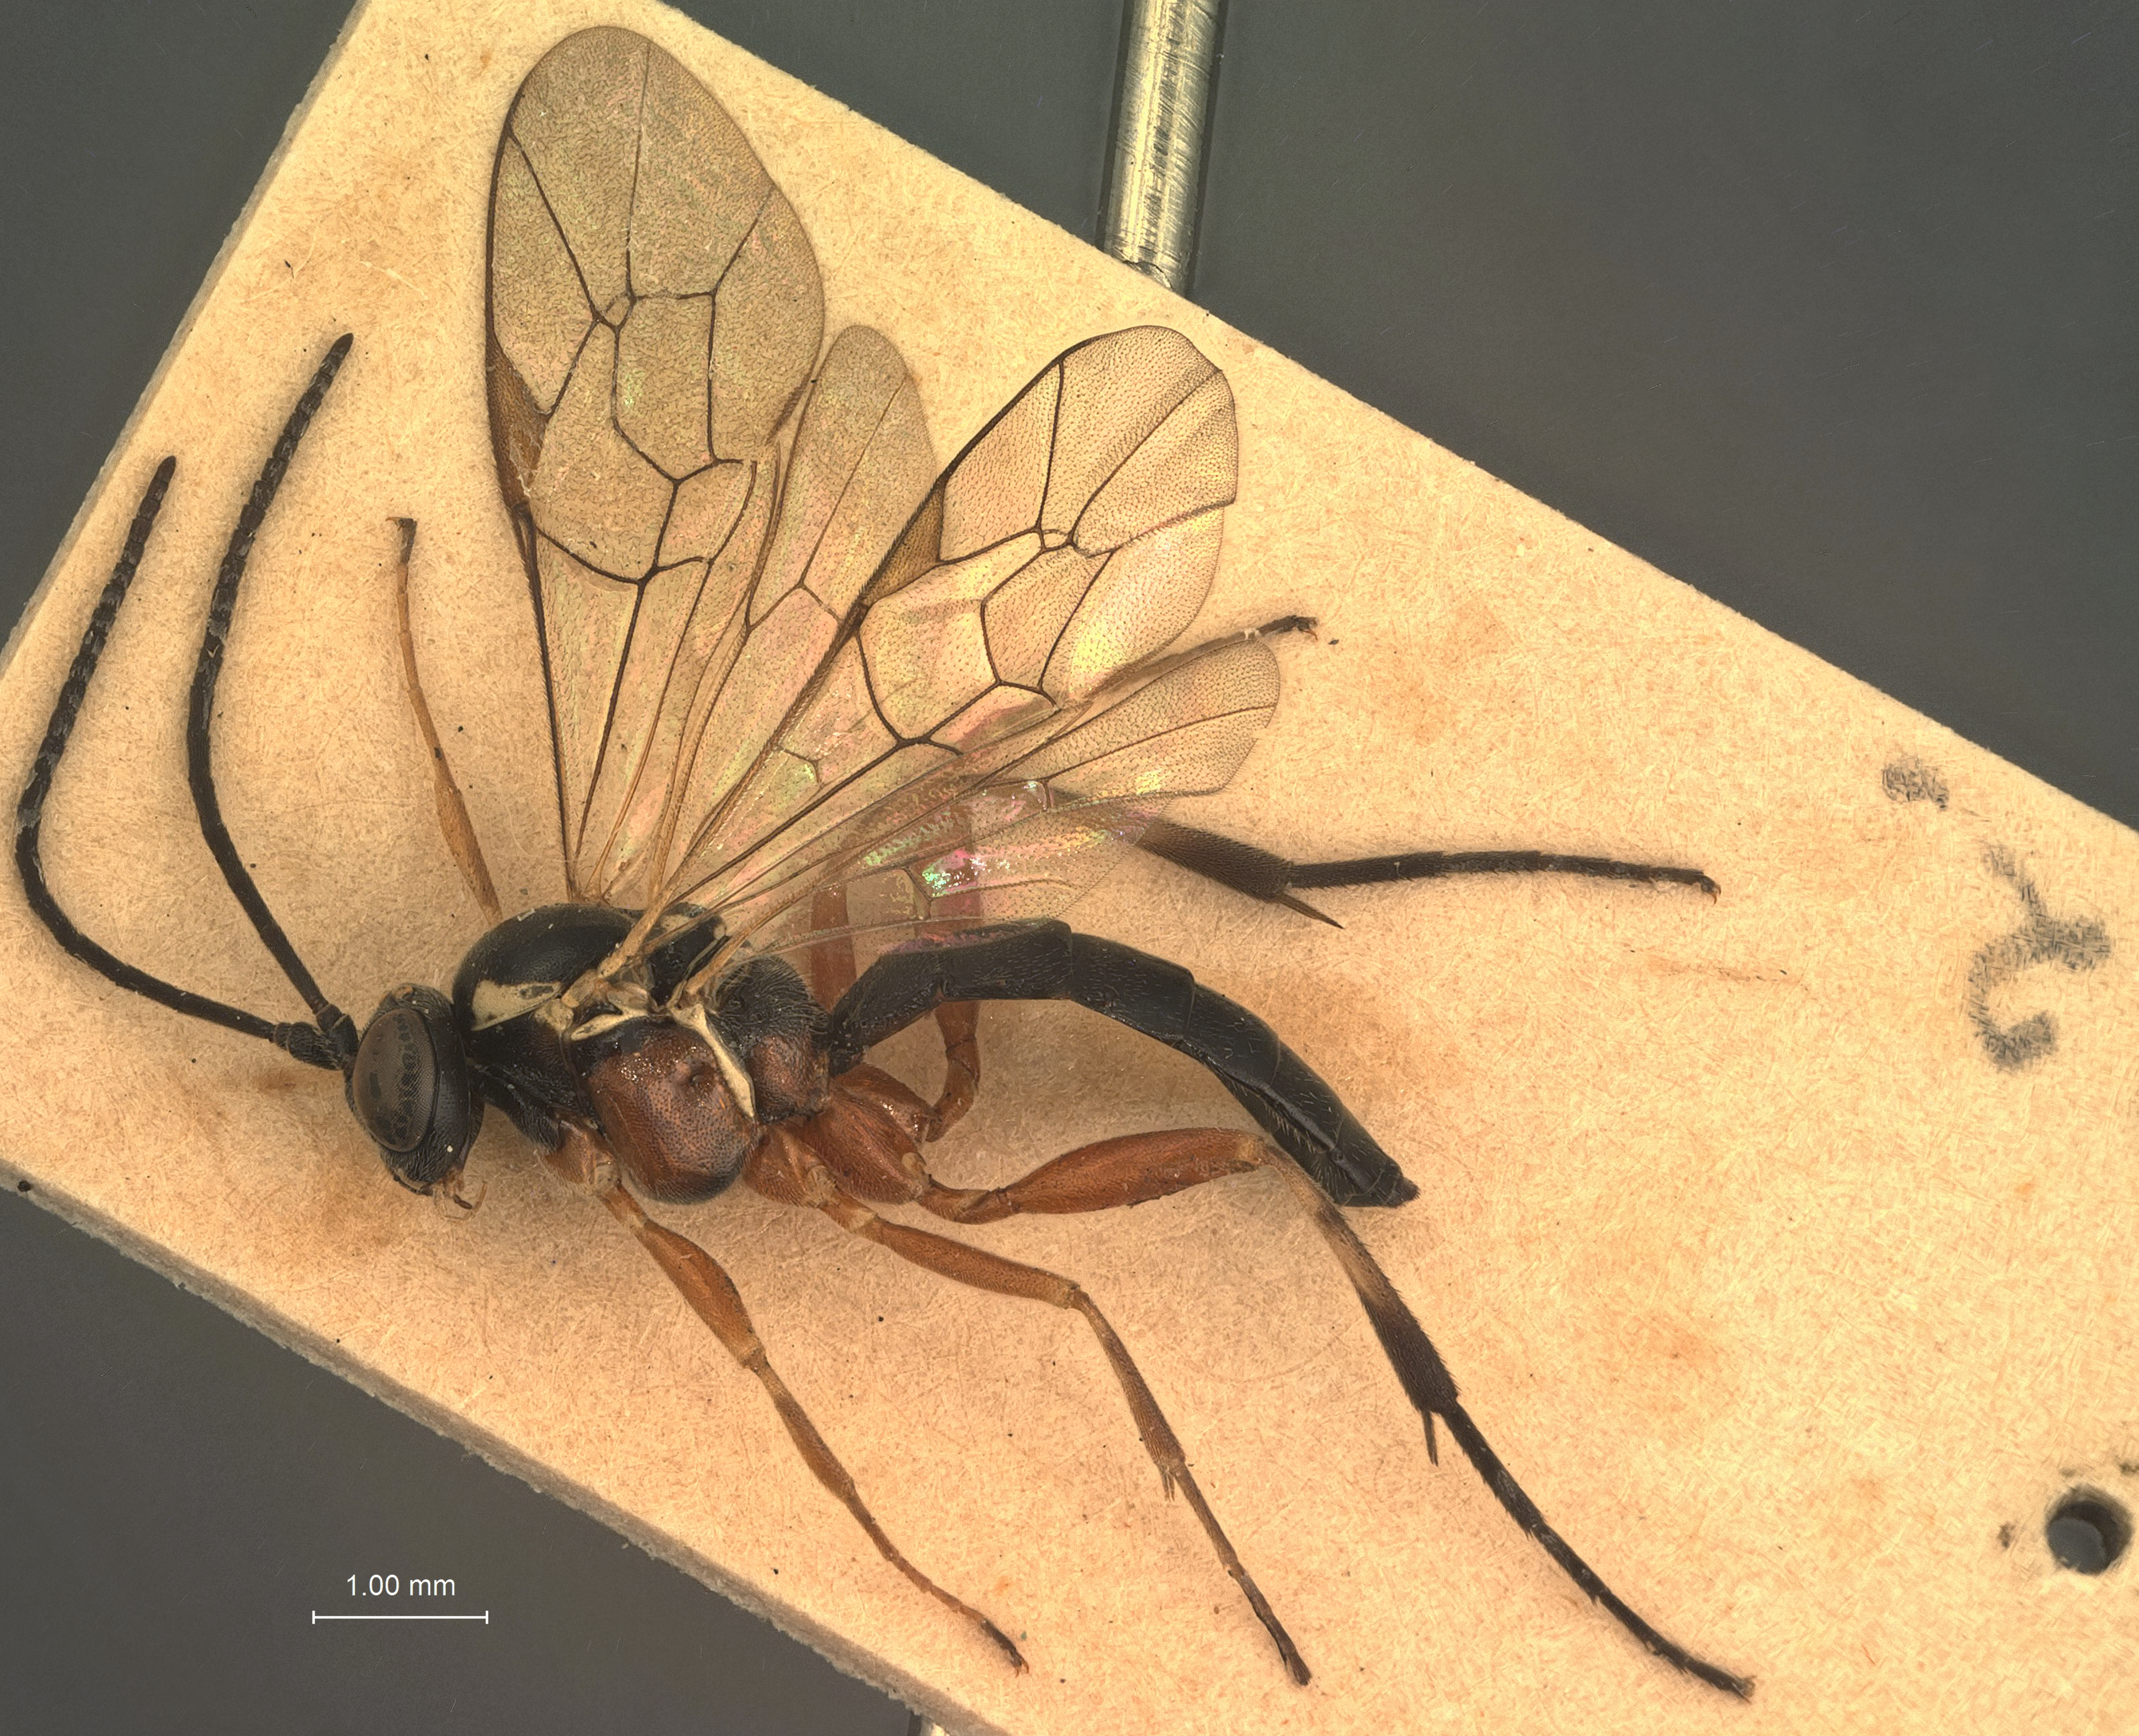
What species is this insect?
Homocidus tricolor
